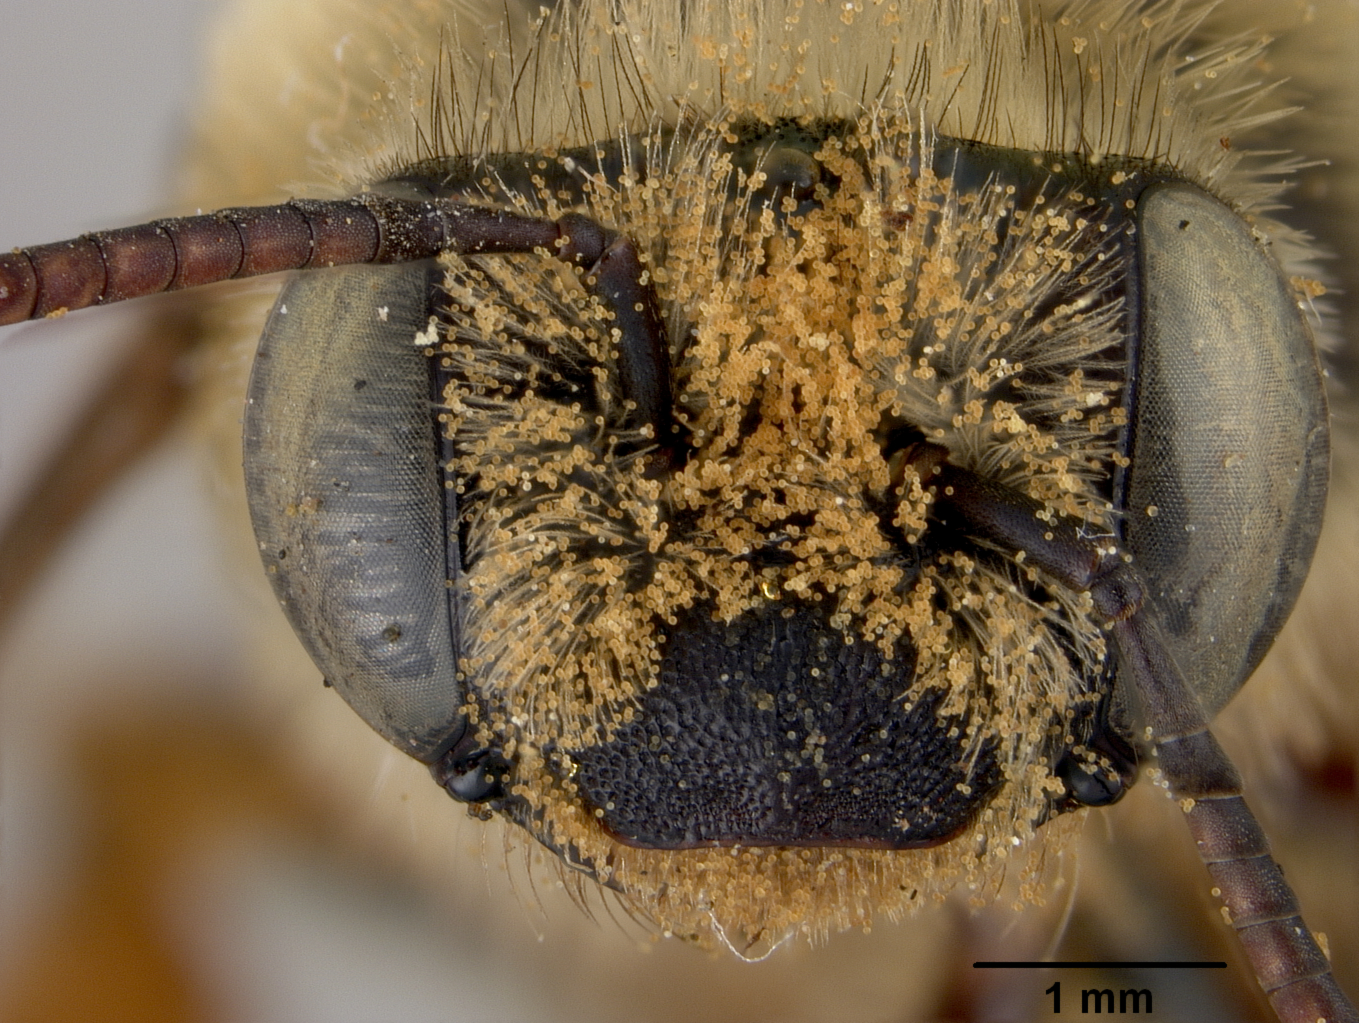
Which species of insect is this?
Melissodes robustior
